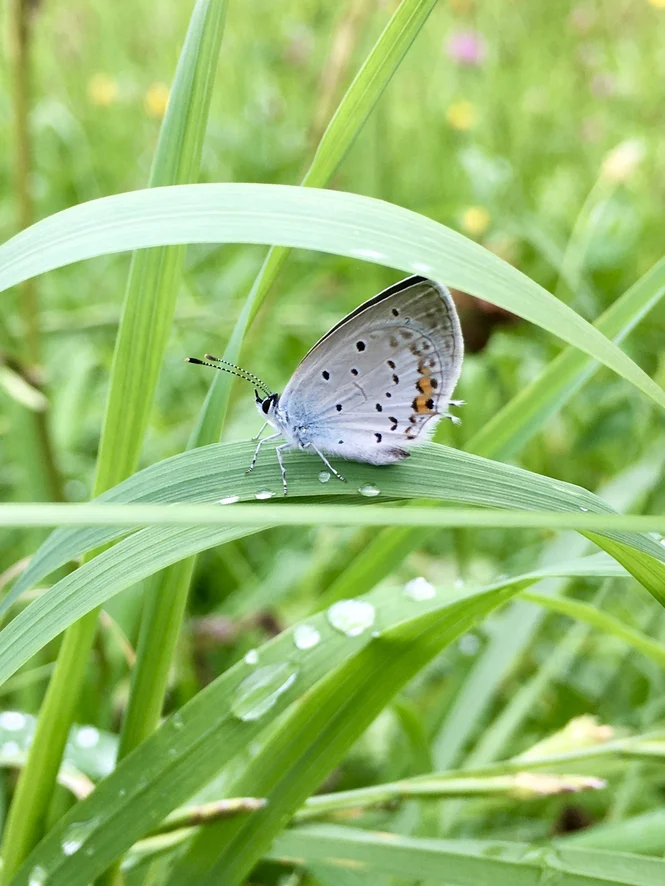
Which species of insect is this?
Cupido argiades (also Elkalyce argiades)
